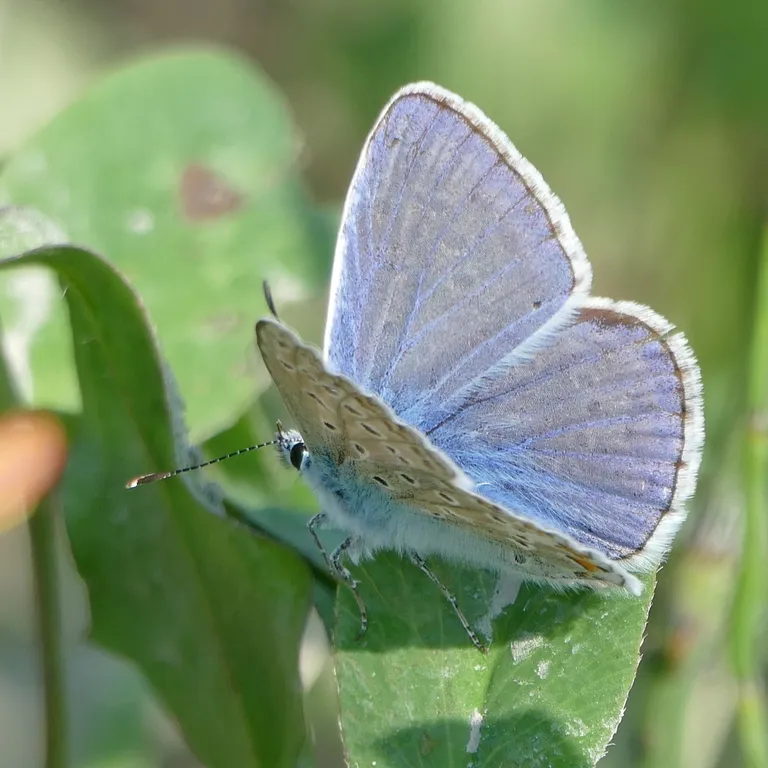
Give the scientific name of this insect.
Polyommatus icarus
